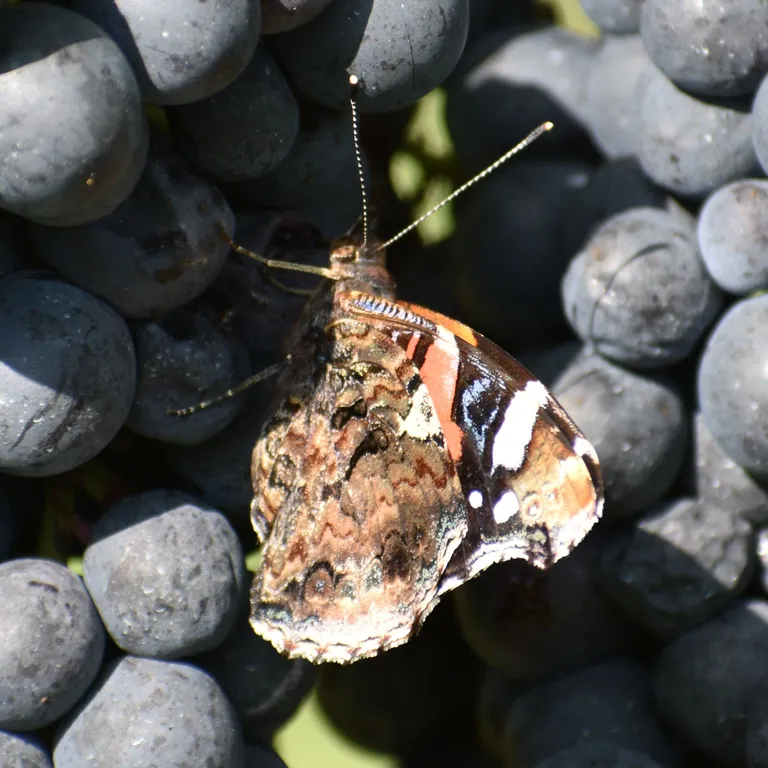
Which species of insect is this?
Vanessa atalanta
